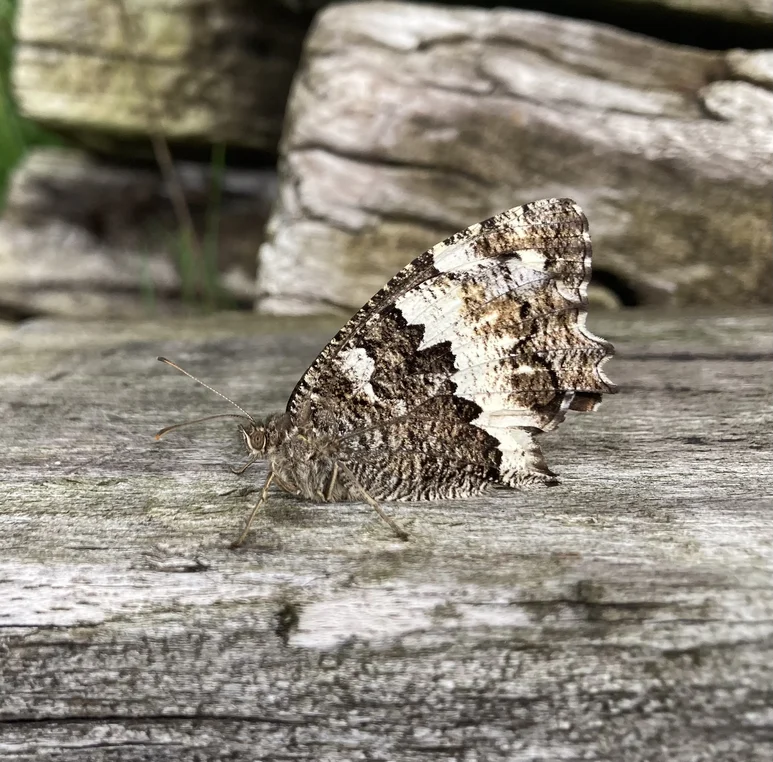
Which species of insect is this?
Brintesia circe
